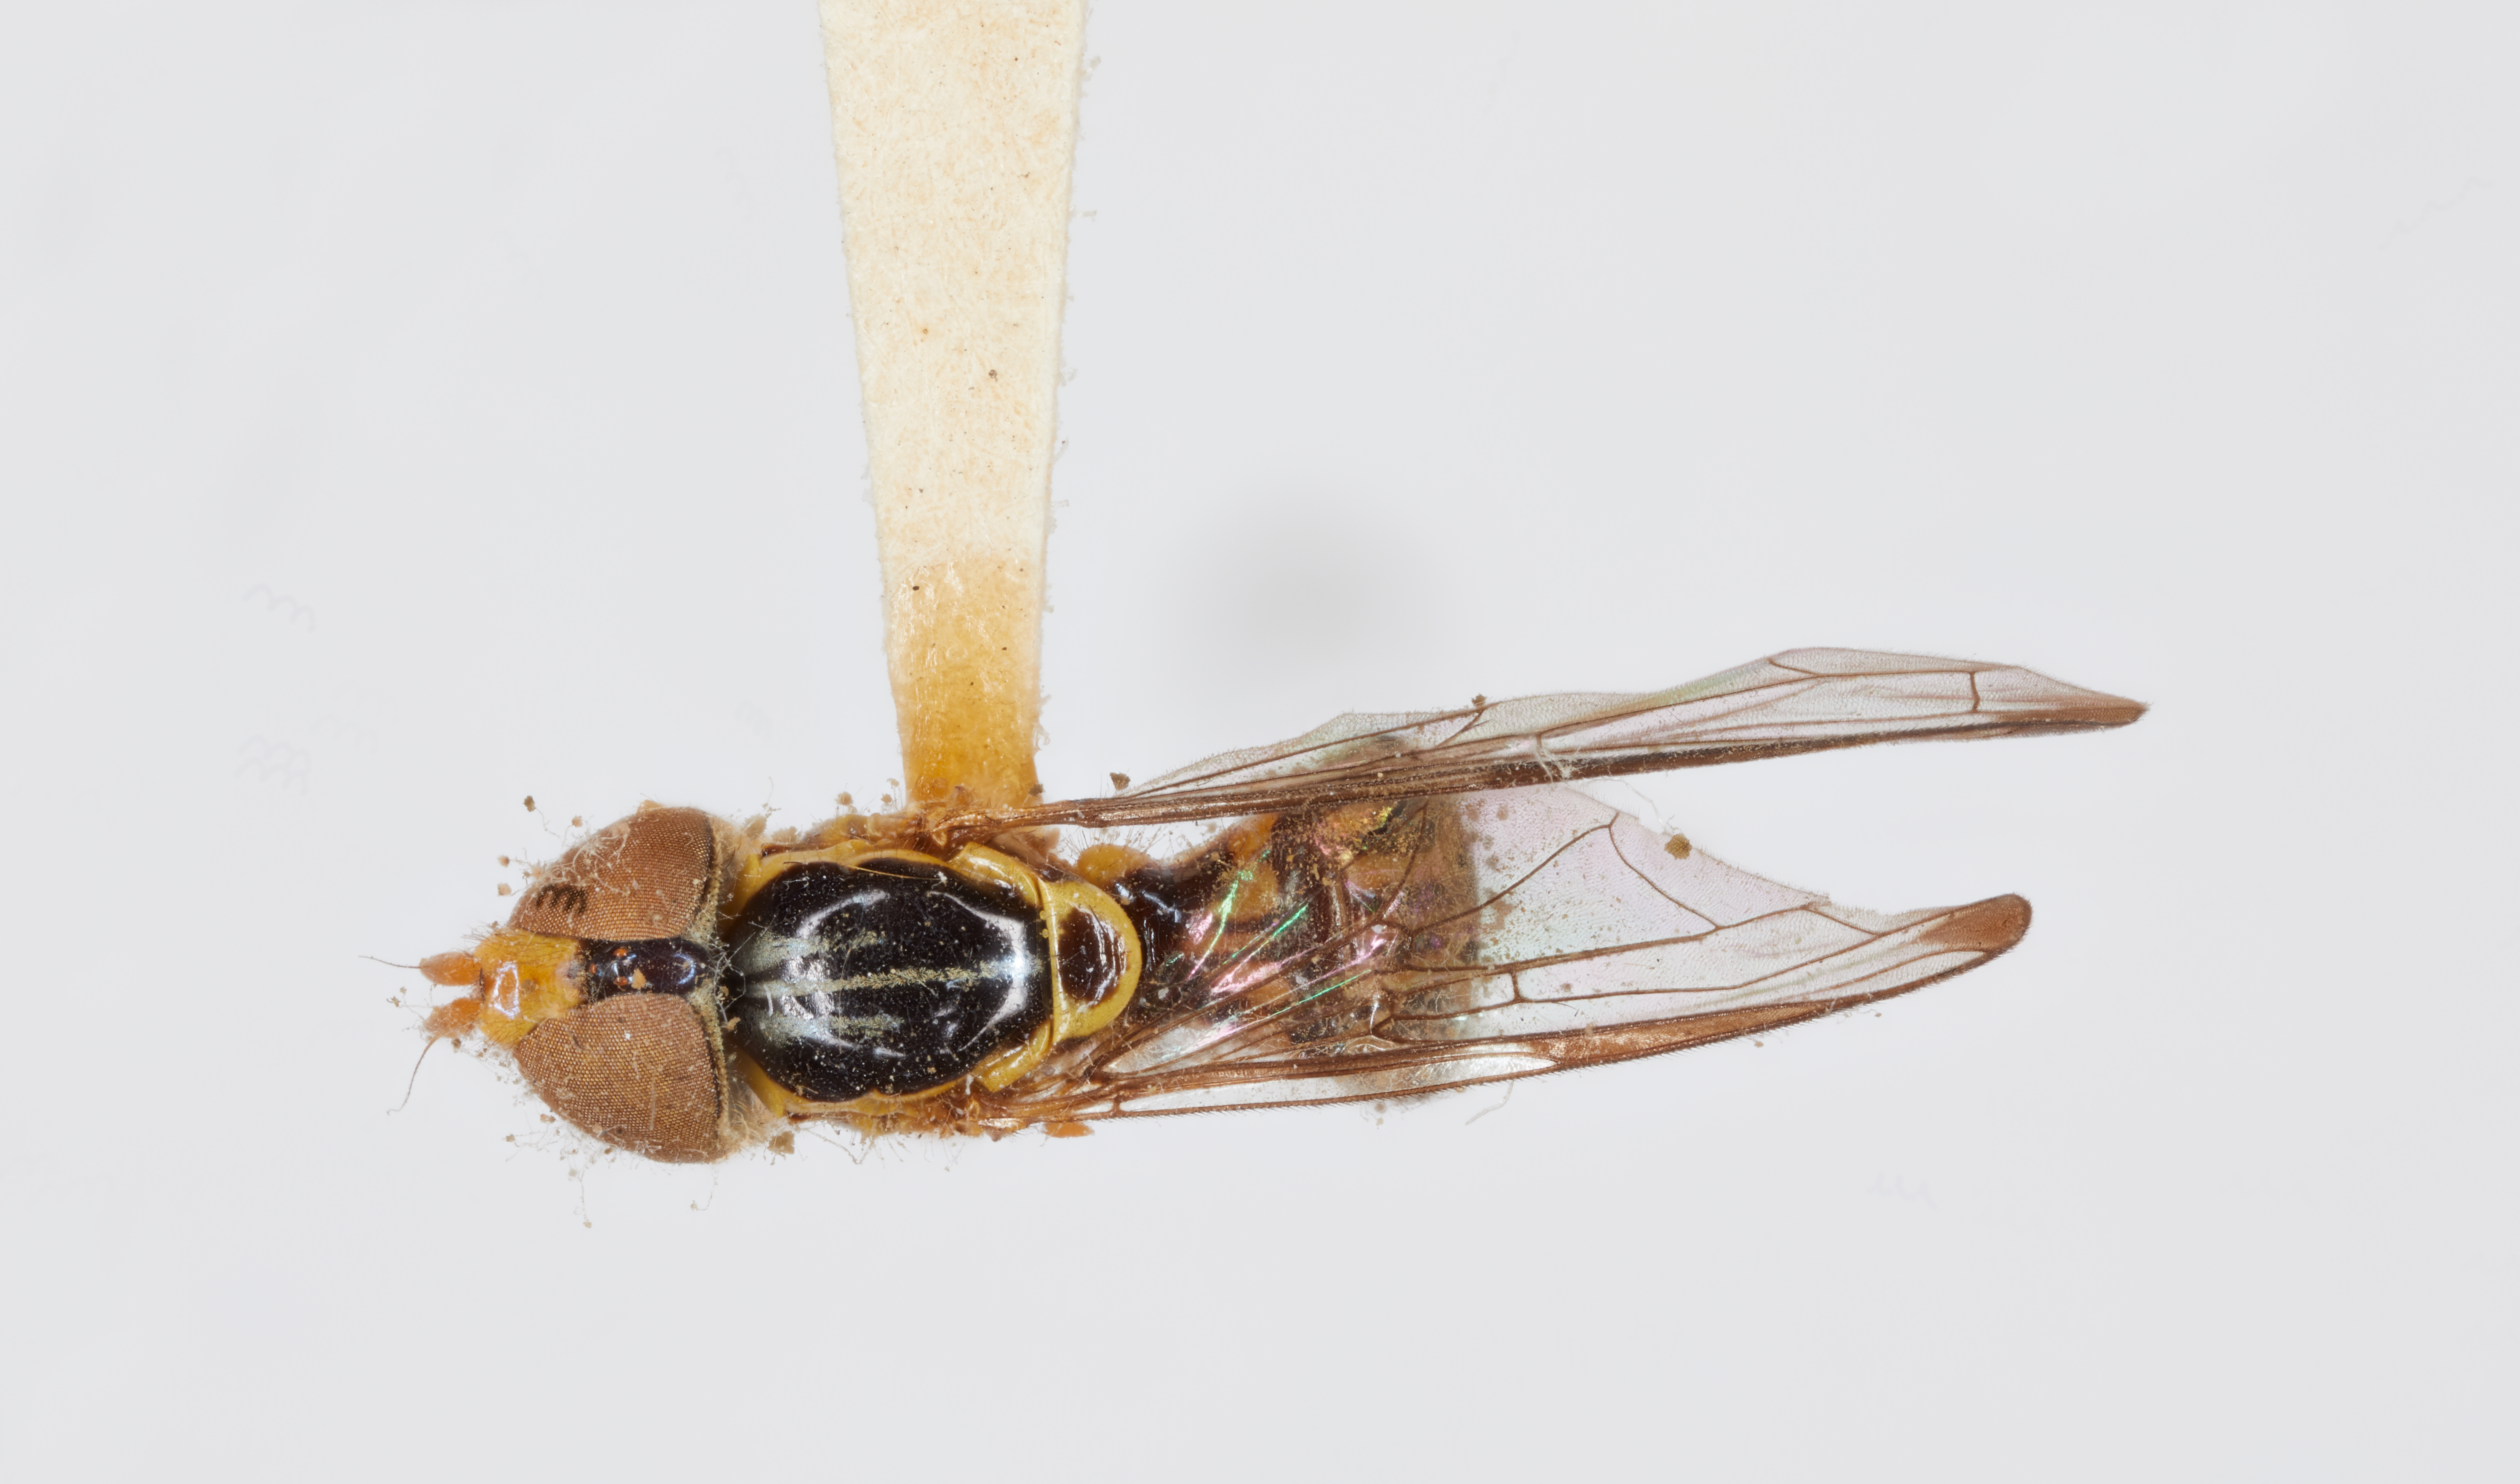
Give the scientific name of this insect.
Calostigma elnora
